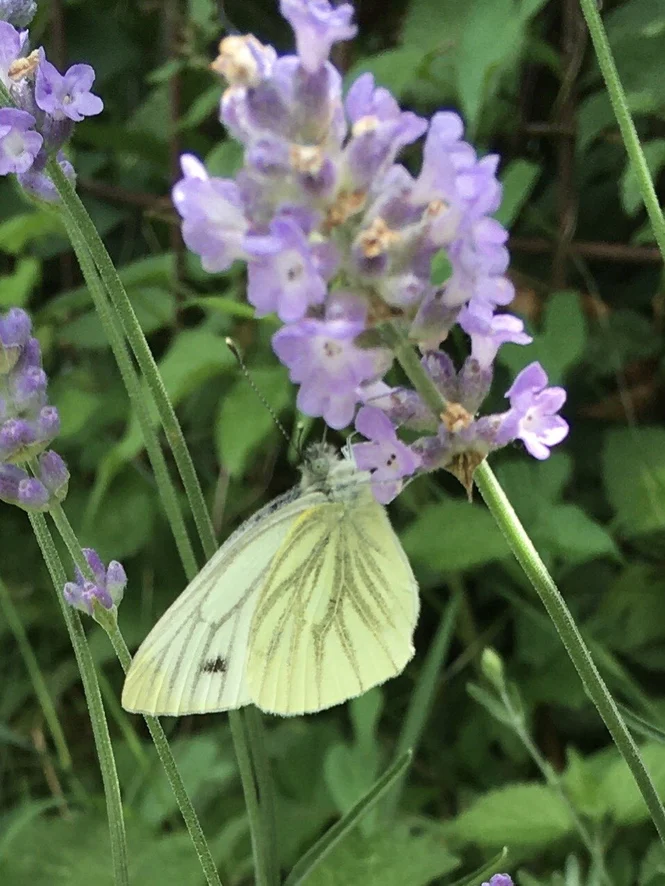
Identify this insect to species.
Pieris napi
